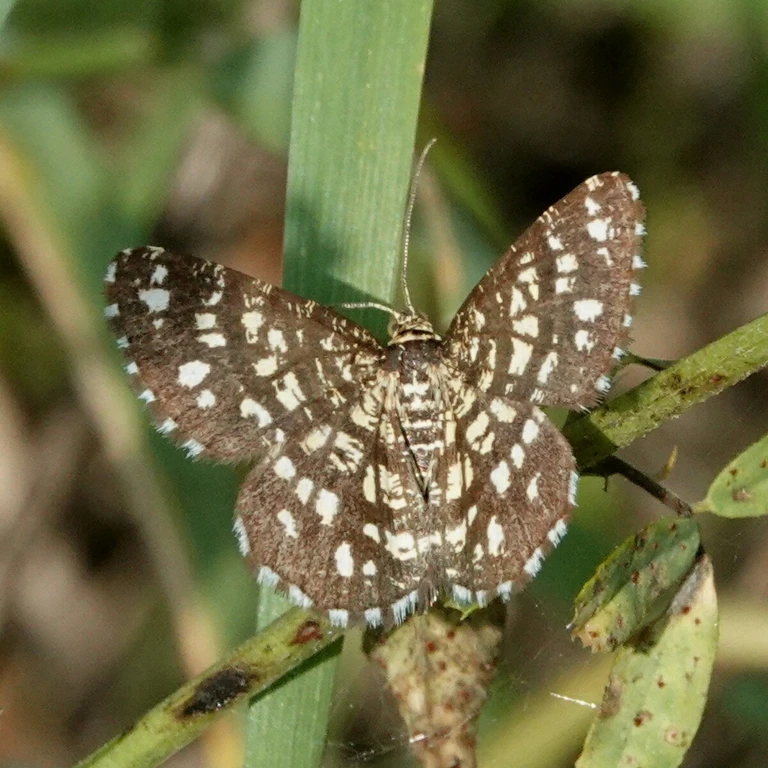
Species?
Chiasmia clathrata
